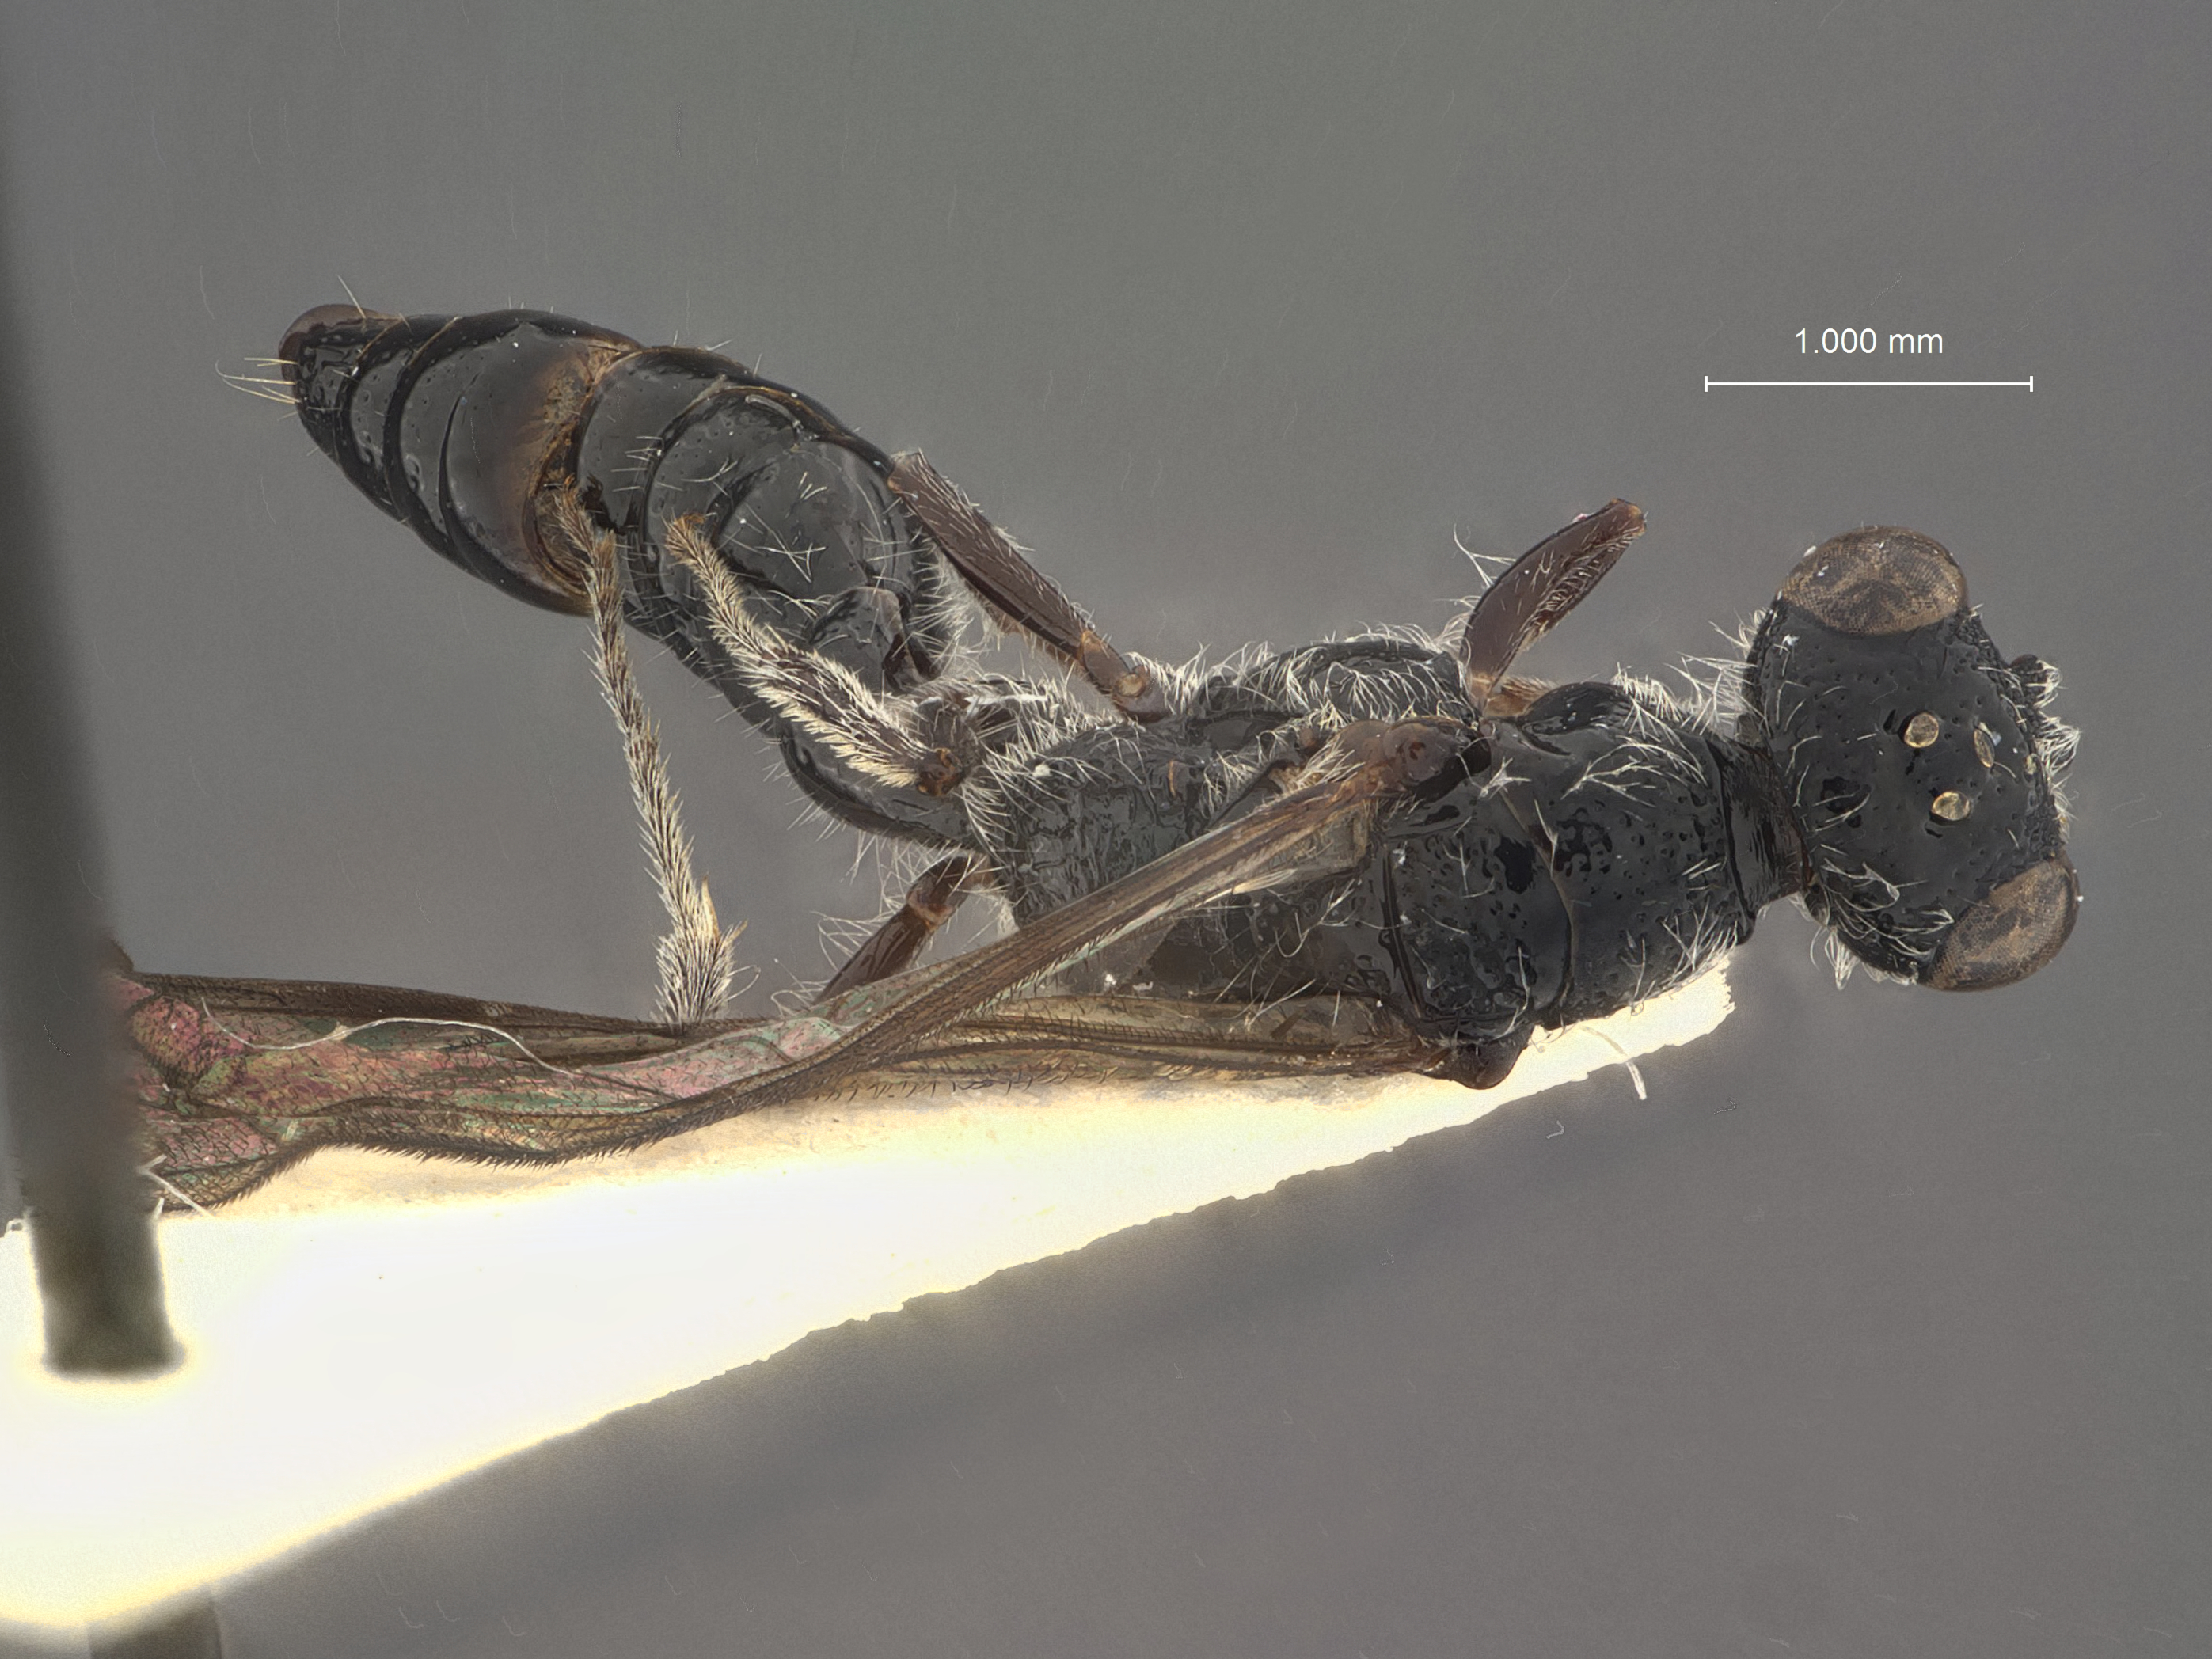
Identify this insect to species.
Pterombrus ater
